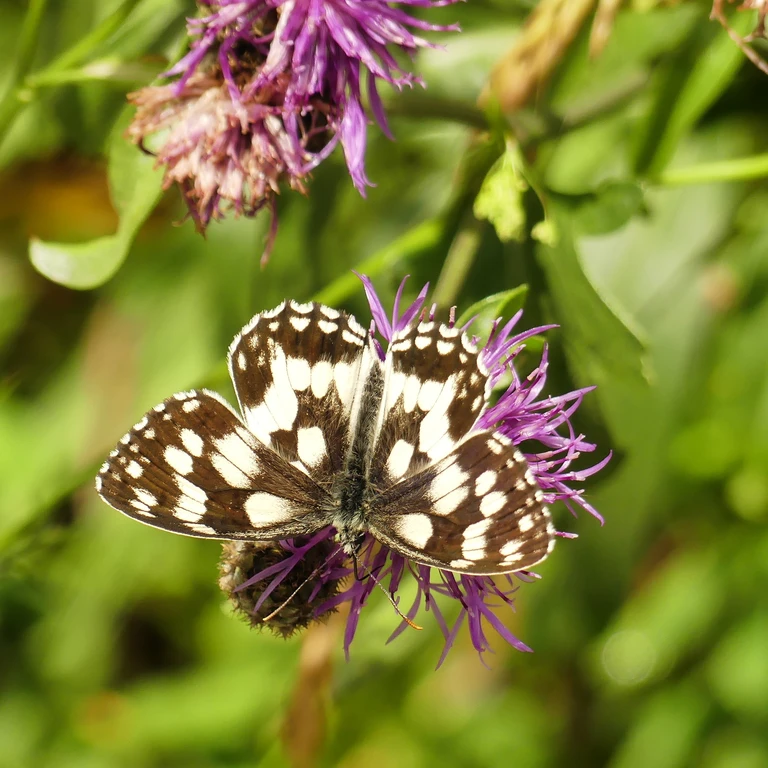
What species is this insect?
Melanargia galathea
